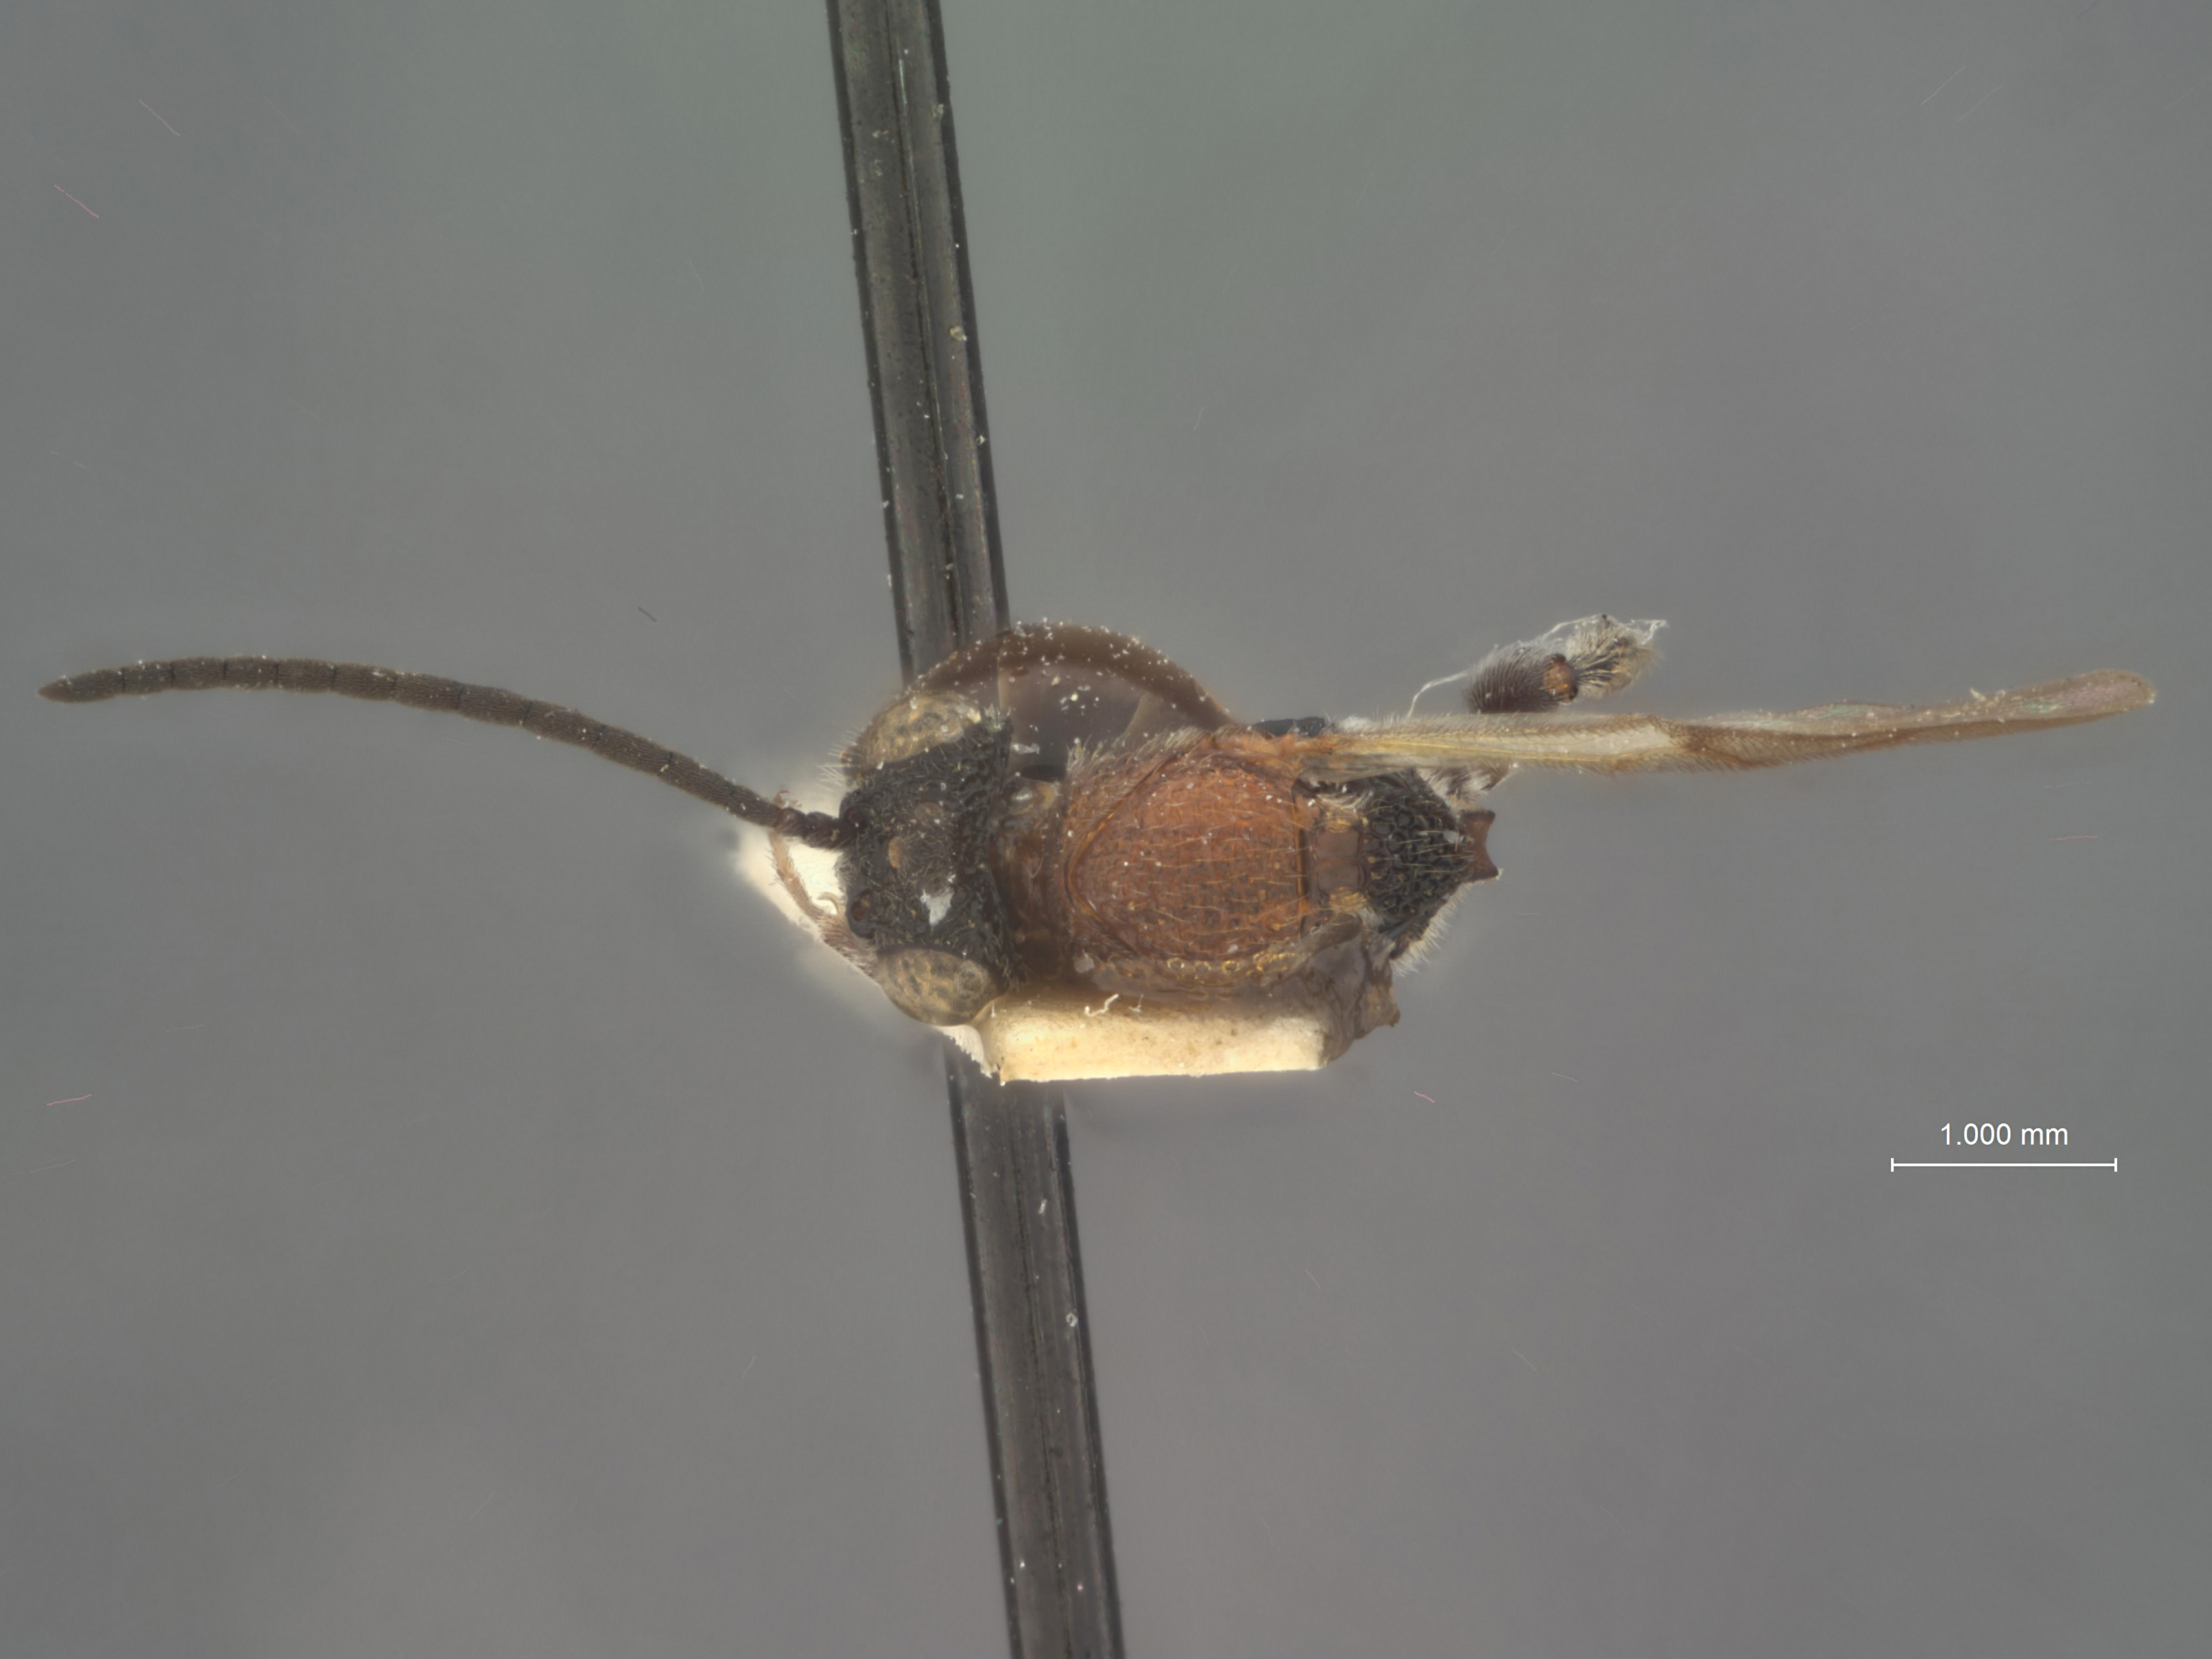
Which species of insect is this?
Allocynips clara
